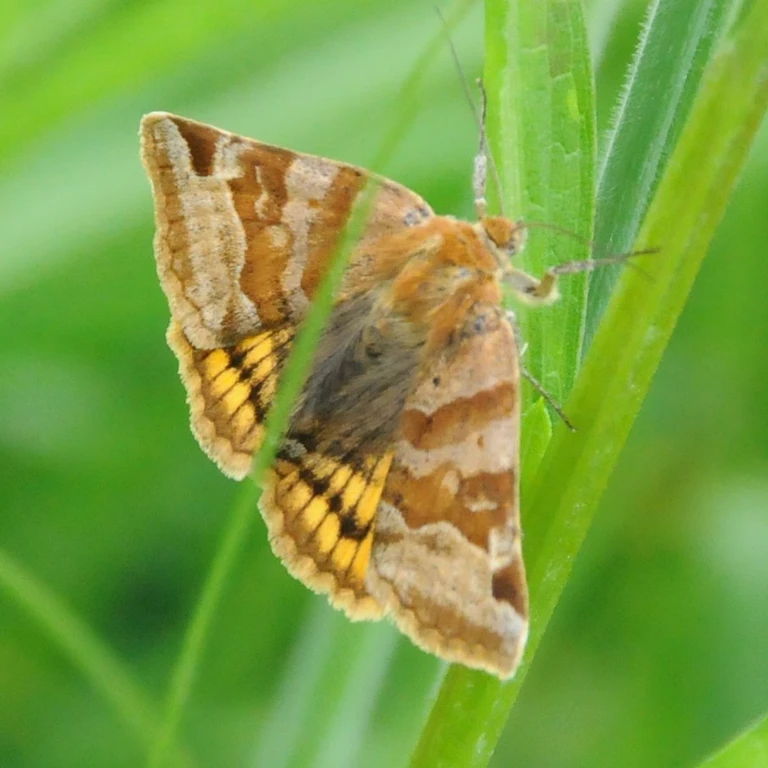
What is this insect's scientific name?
Euclidia glyphica
